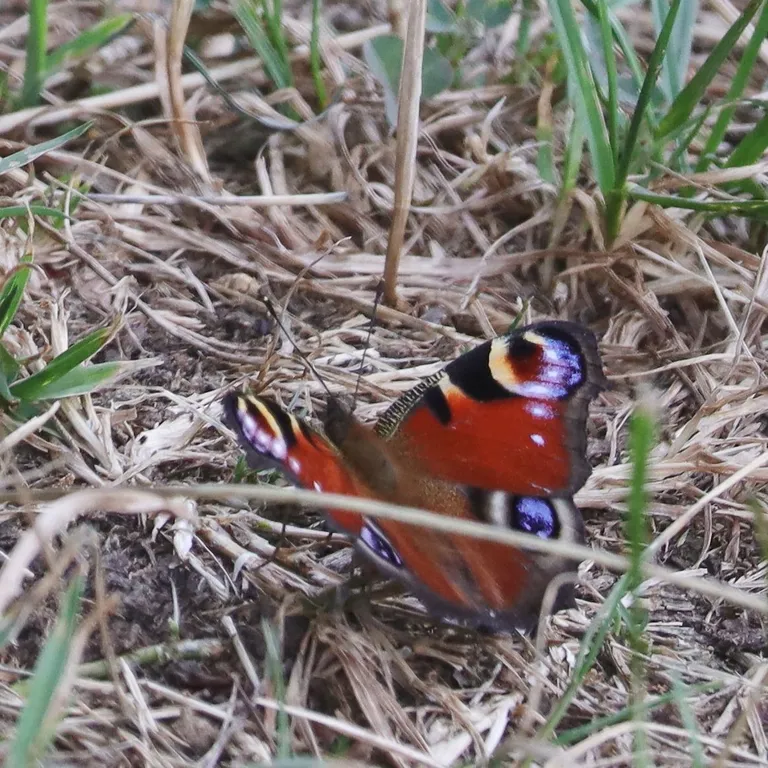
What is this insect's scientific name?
Aglais io
